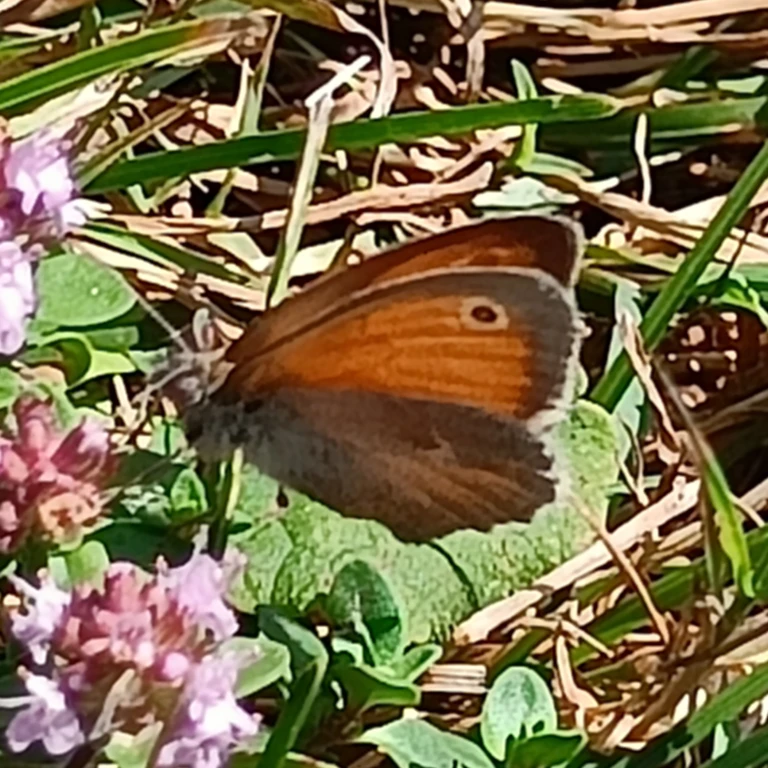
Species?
Coenonympha pamphilus
